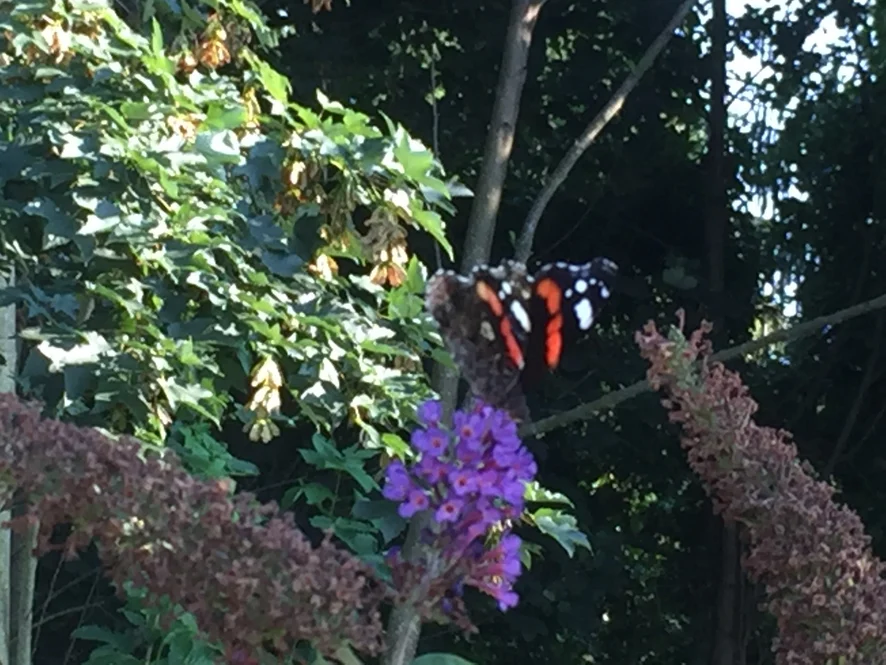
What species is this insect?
Vanessa atalanta
